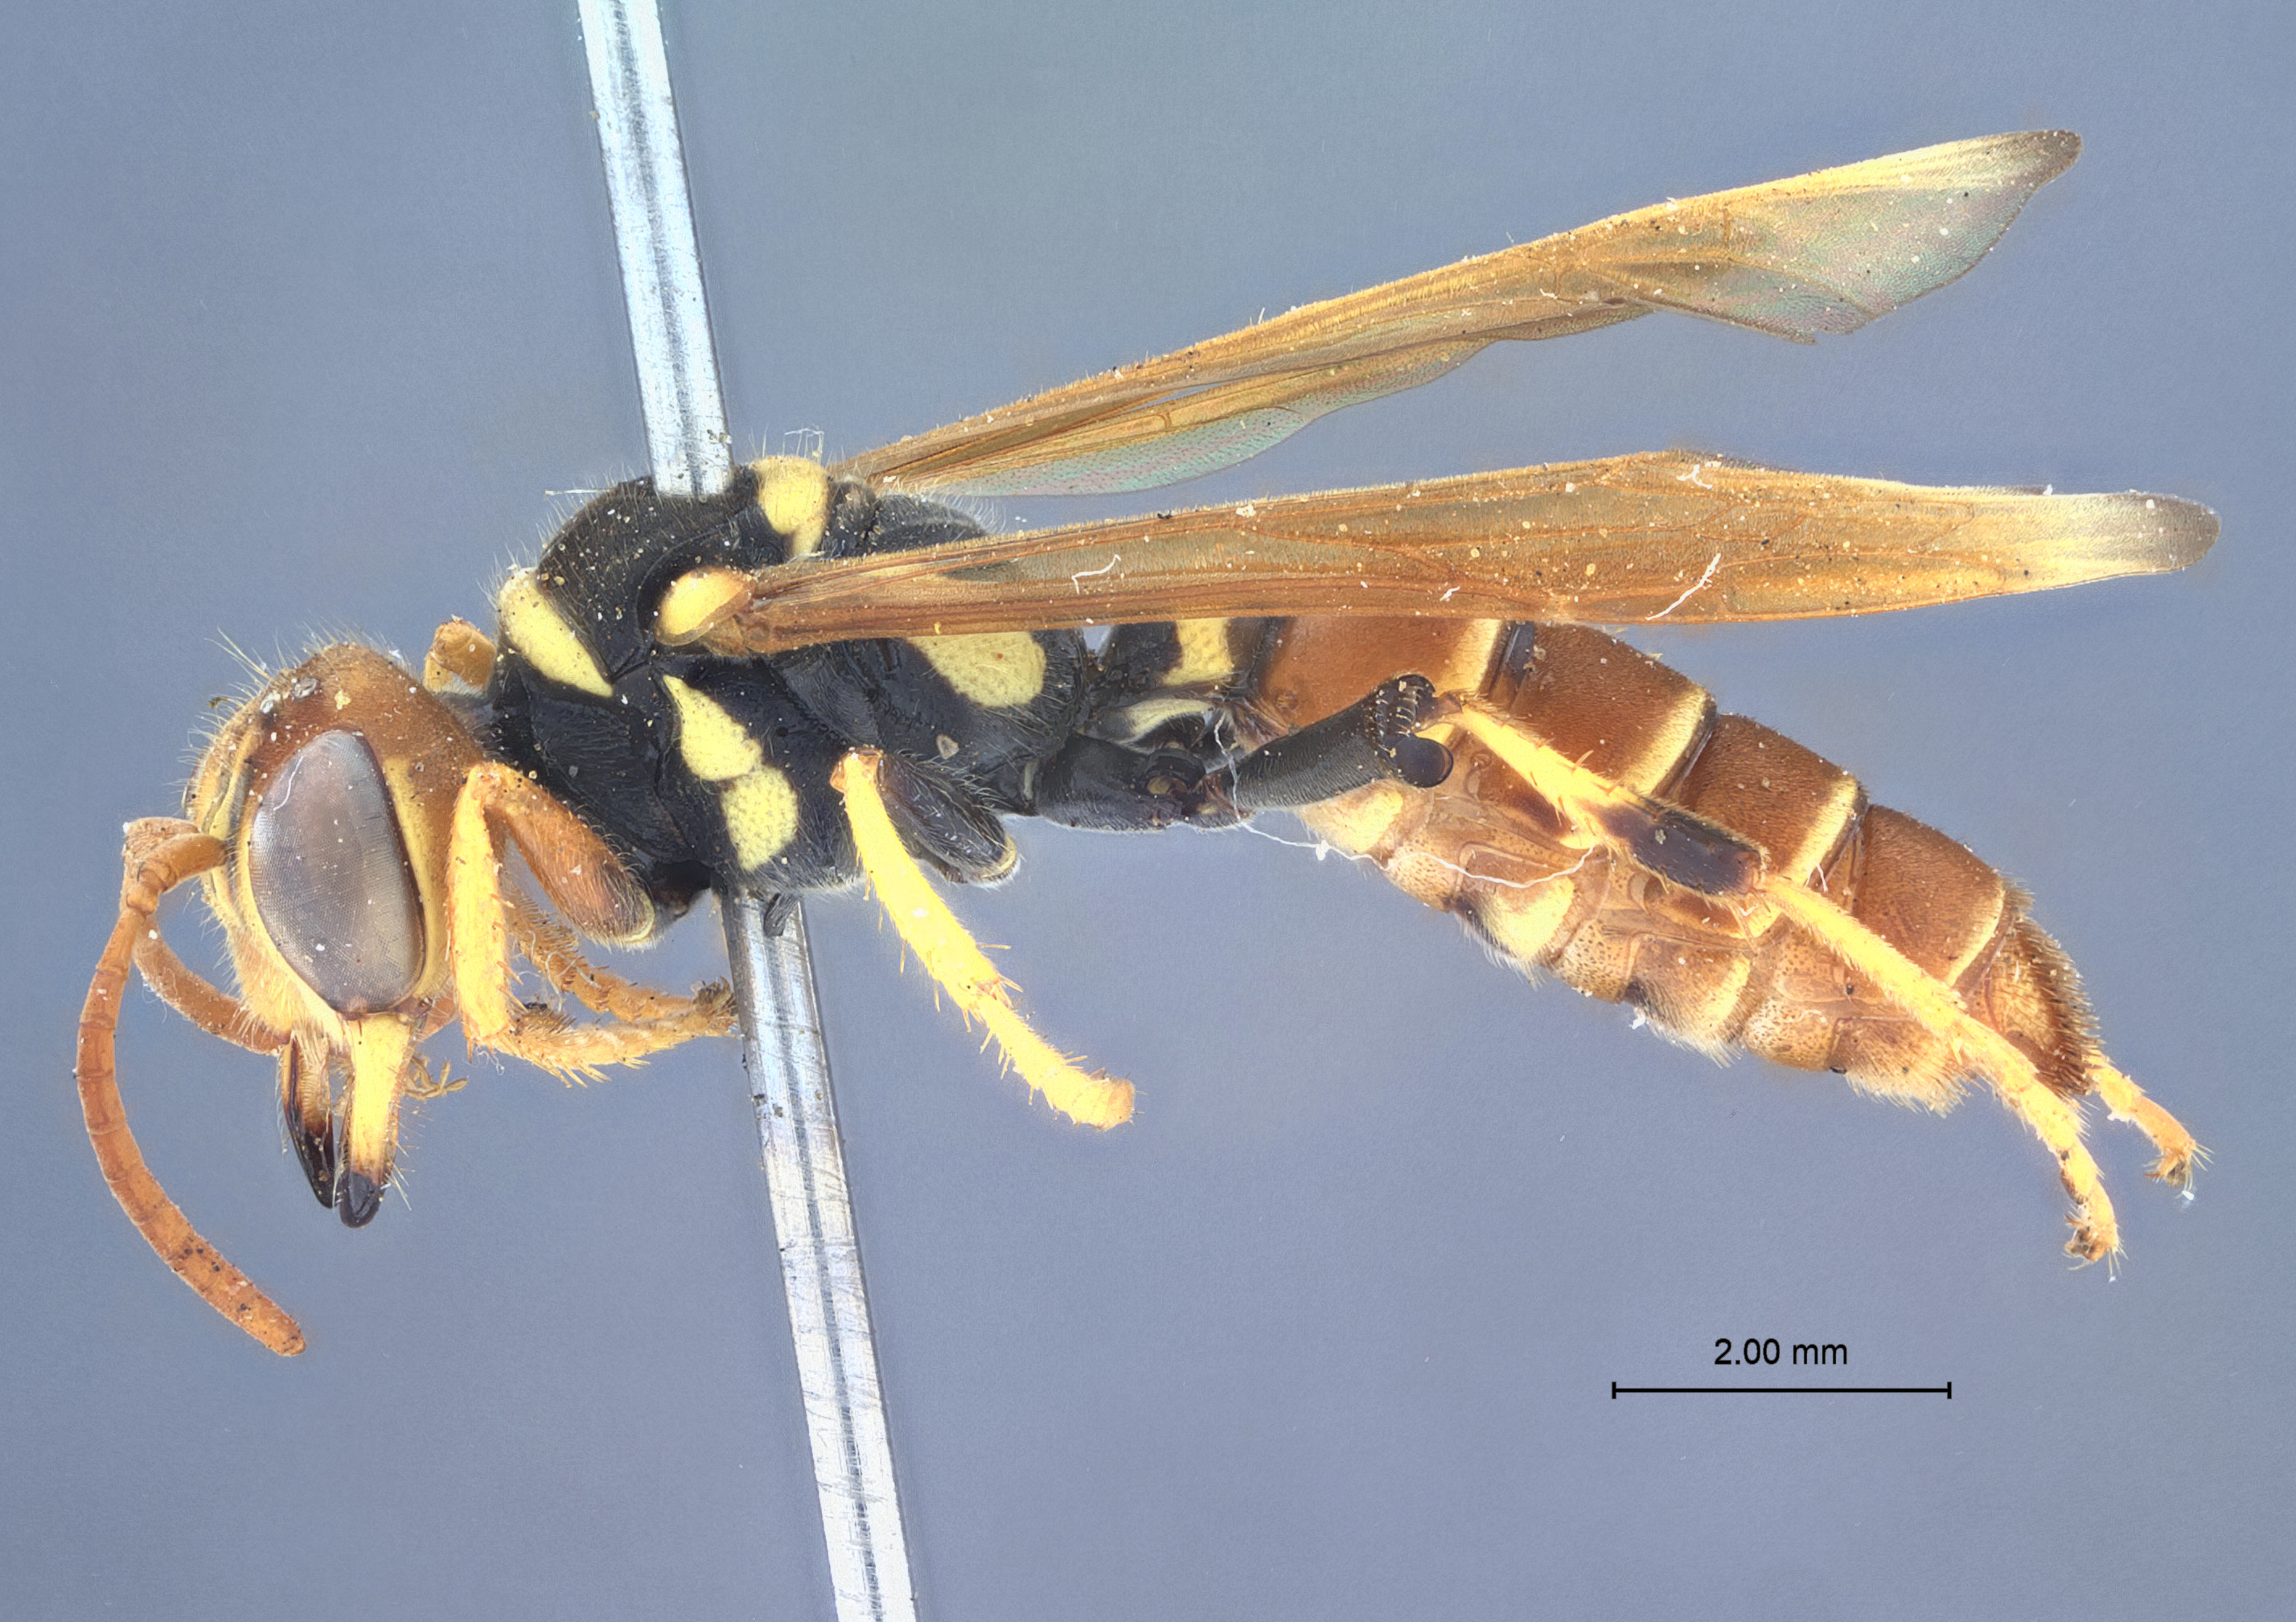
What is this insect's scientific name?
Cerceris farri
